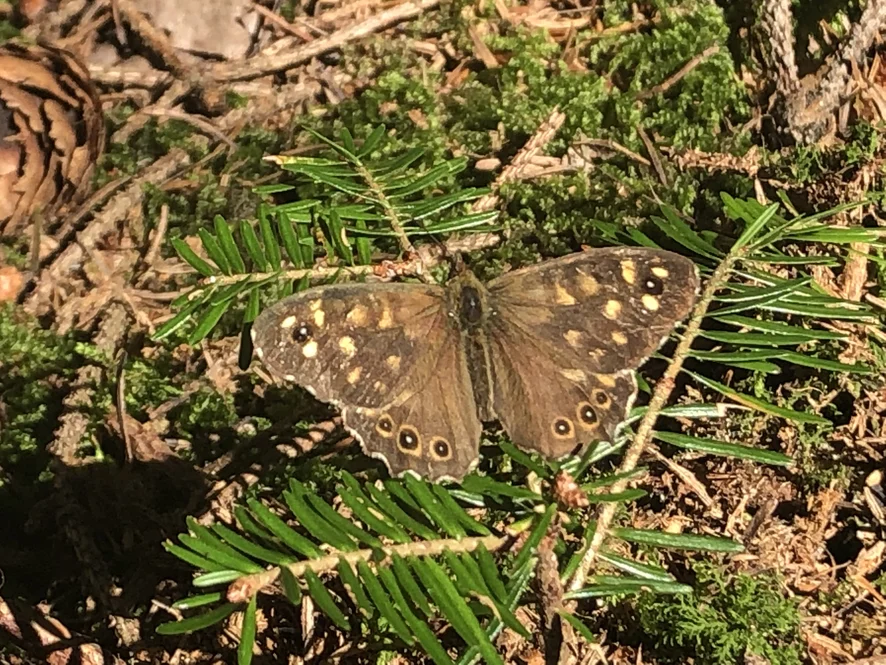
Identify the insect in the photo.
Pararge aegeria
